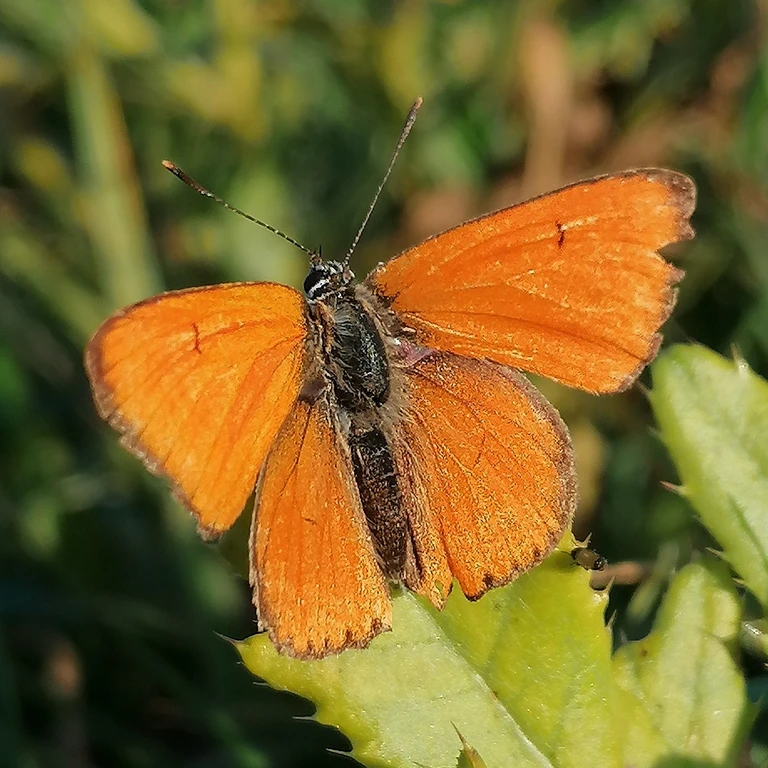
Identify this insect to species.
Lycaena dispar
